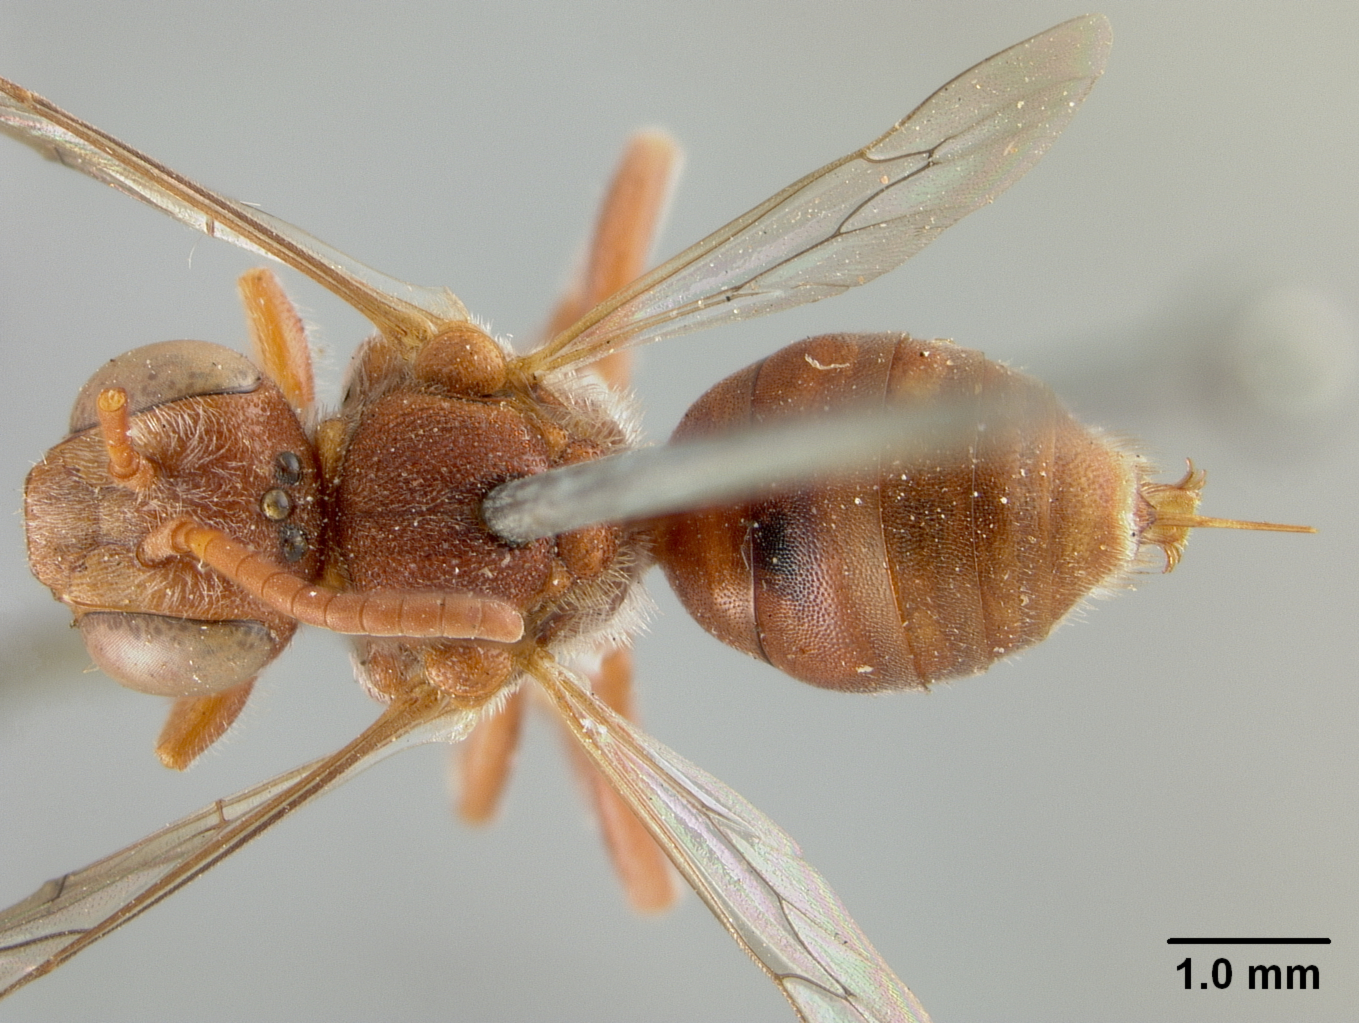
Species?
Nomada martinella
